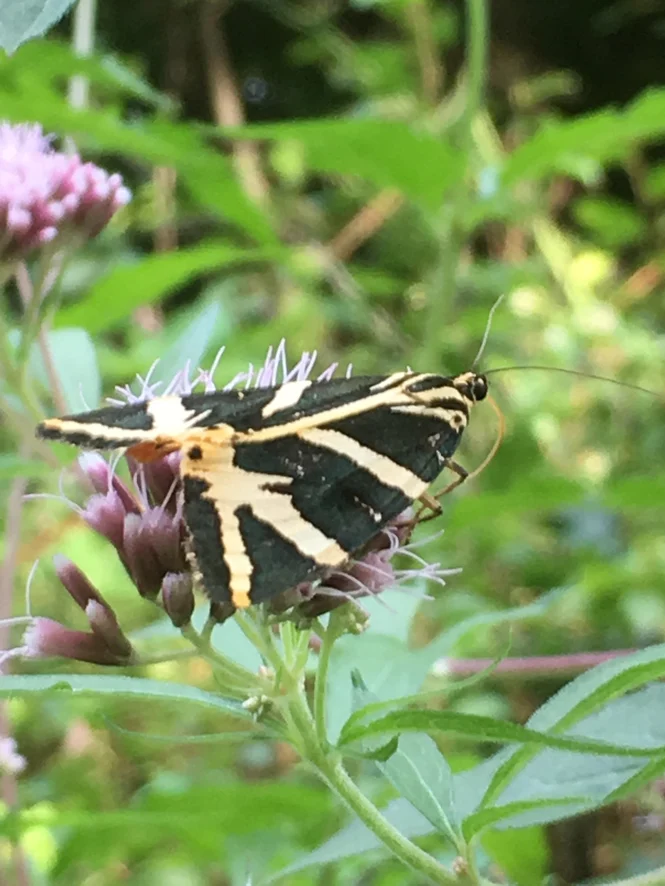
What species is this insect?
Euplagia quadripunctaria
